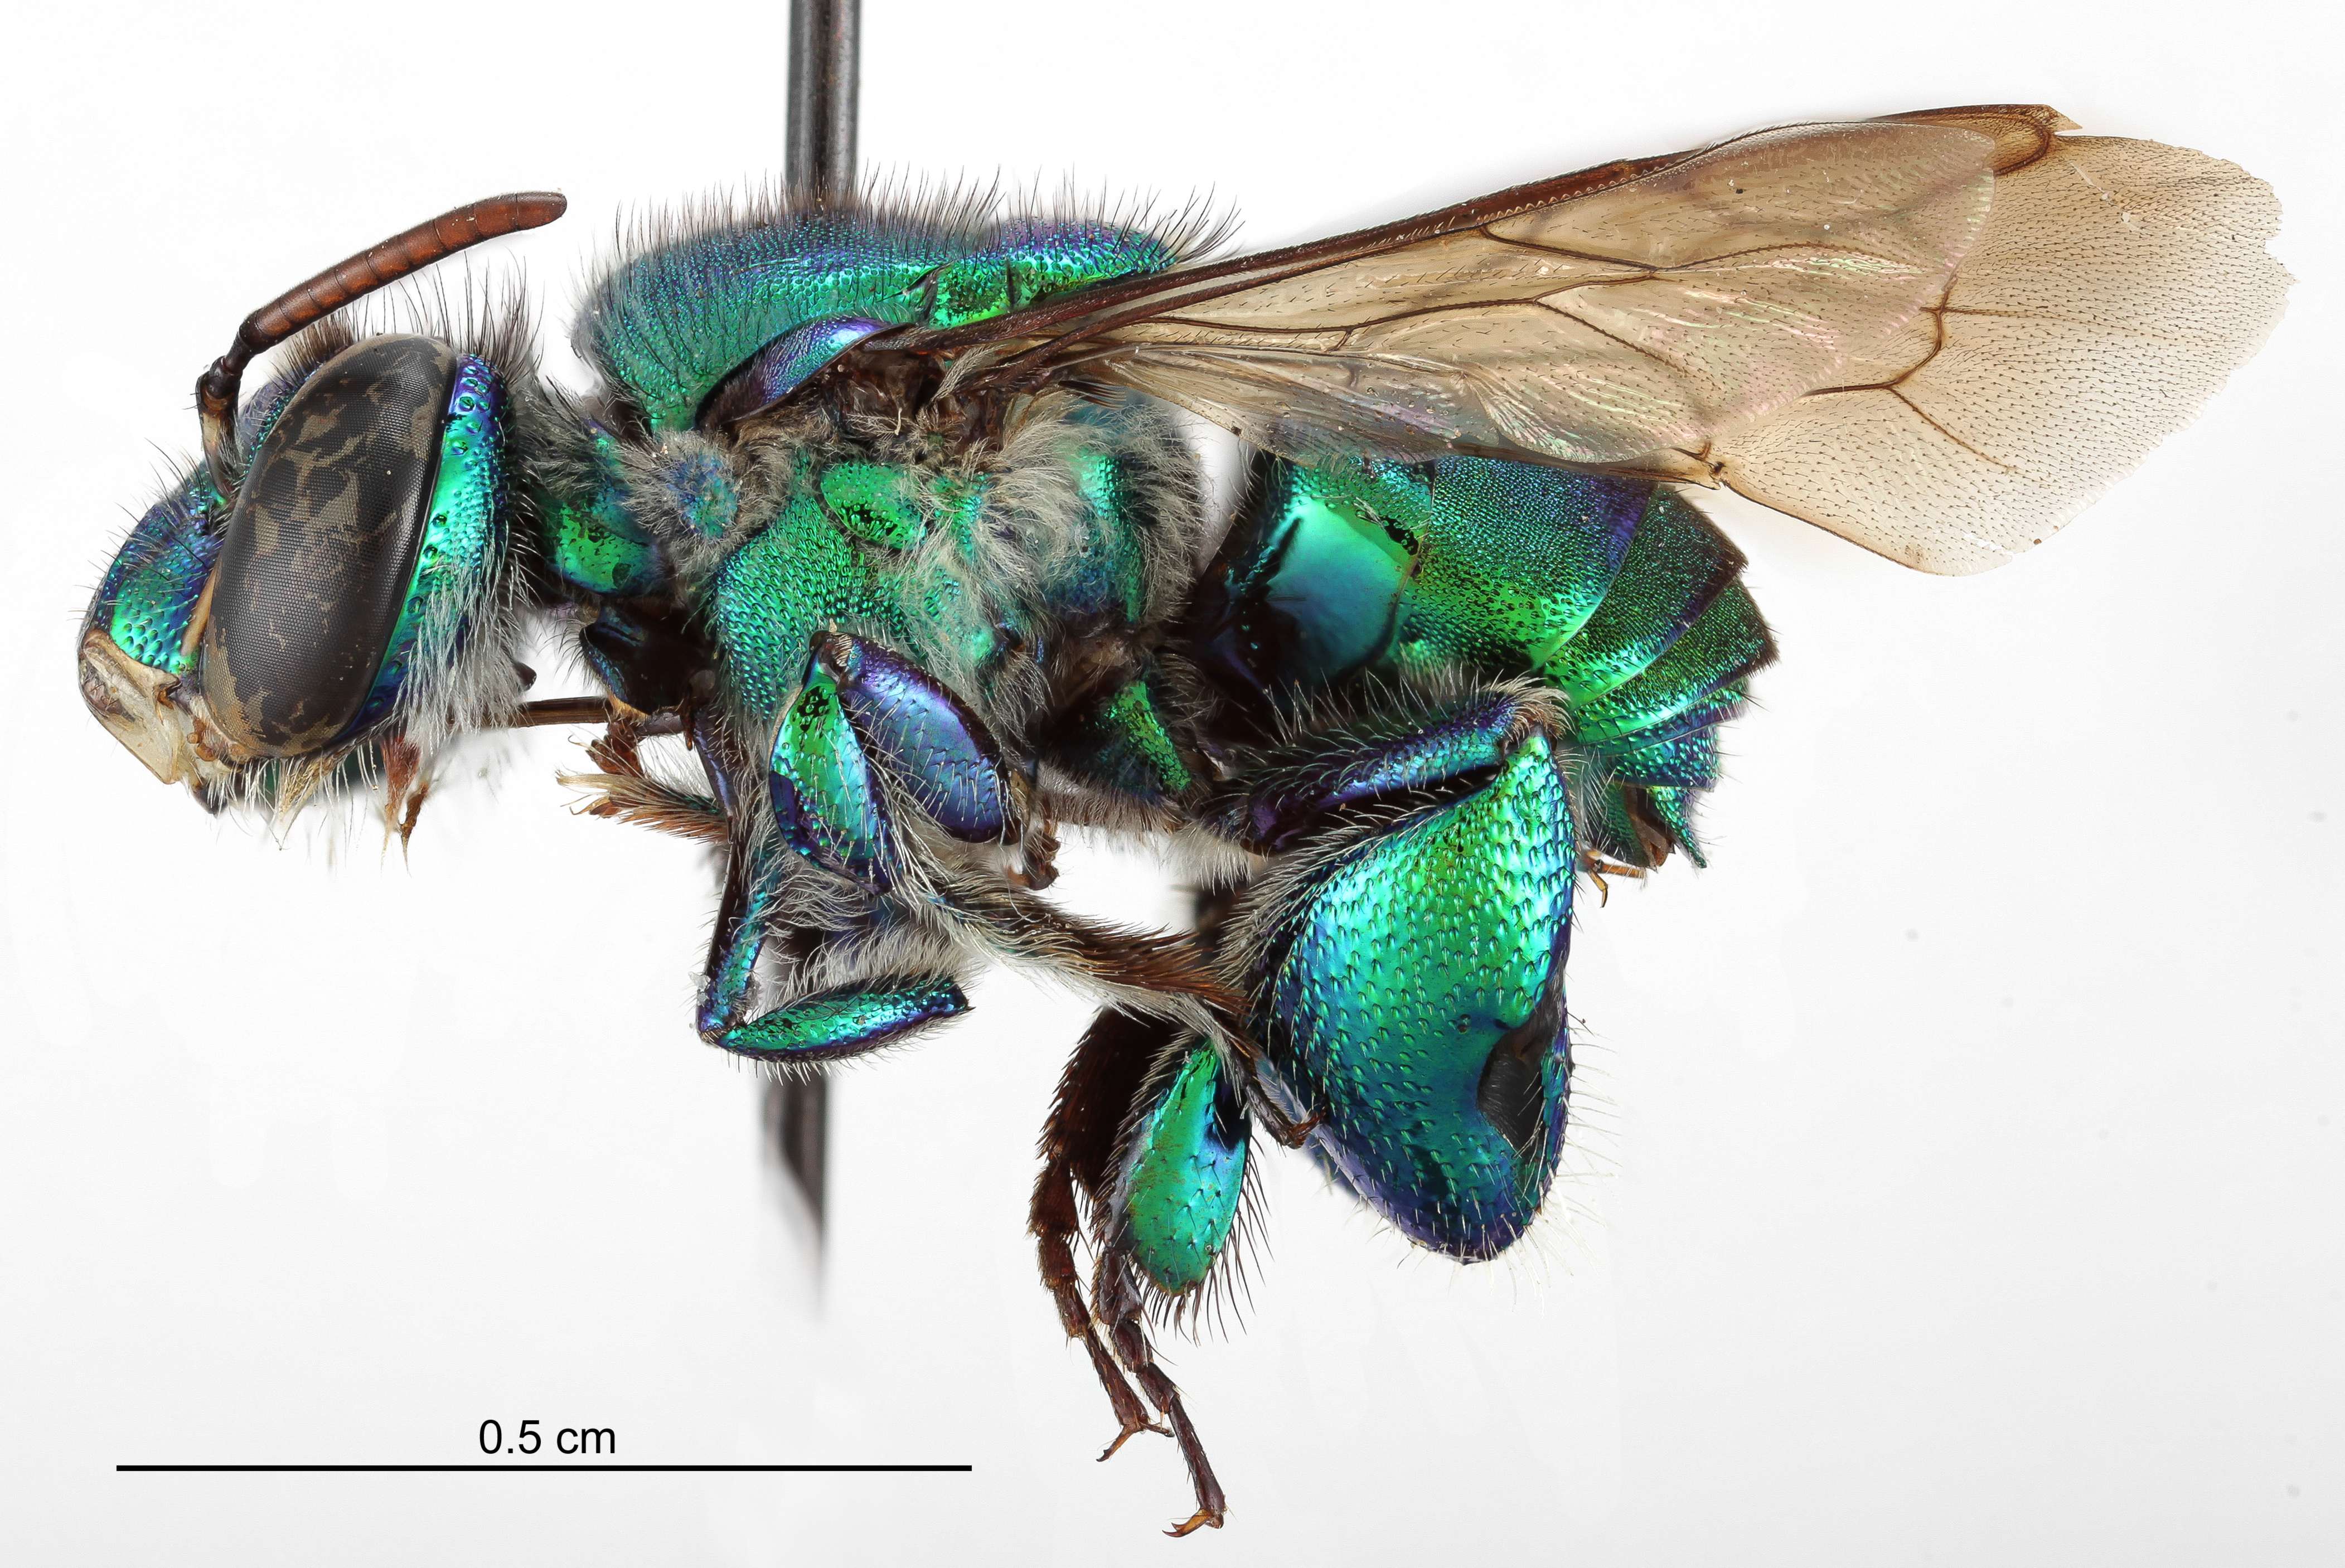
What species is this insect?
Euglossa augaspis
